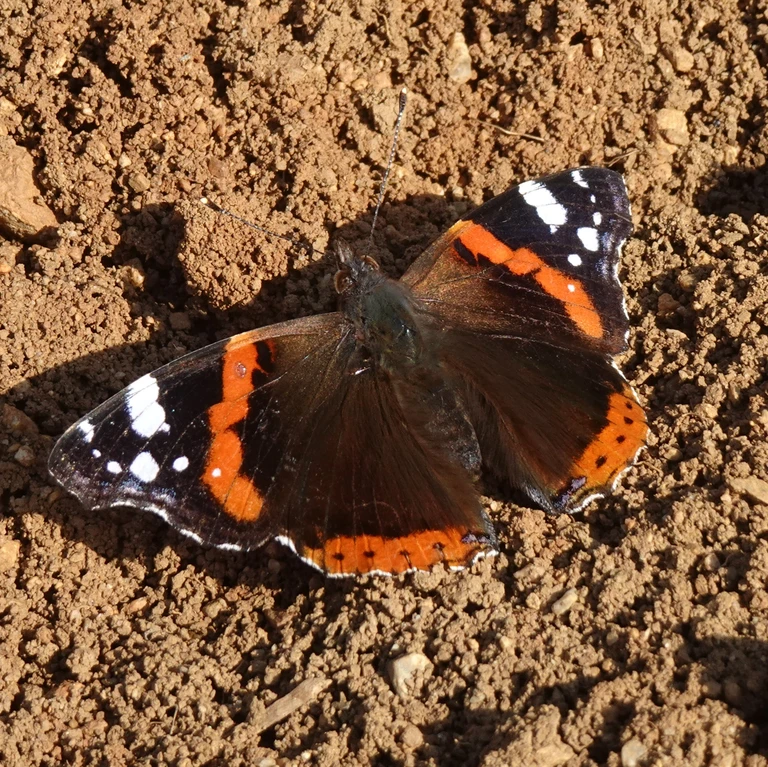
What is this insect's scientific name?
Vanessa atalanta
